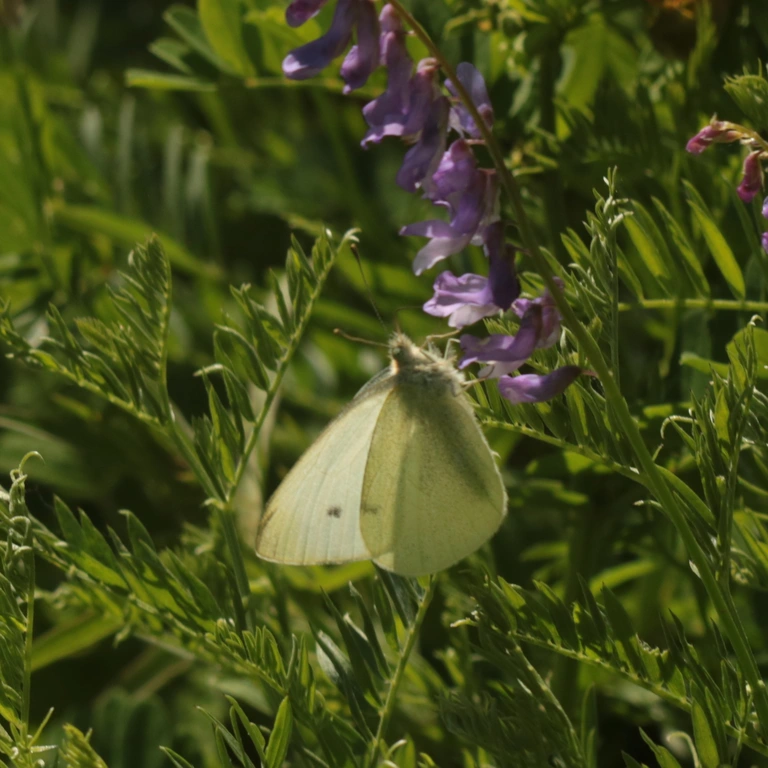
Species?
Pieris rapae
